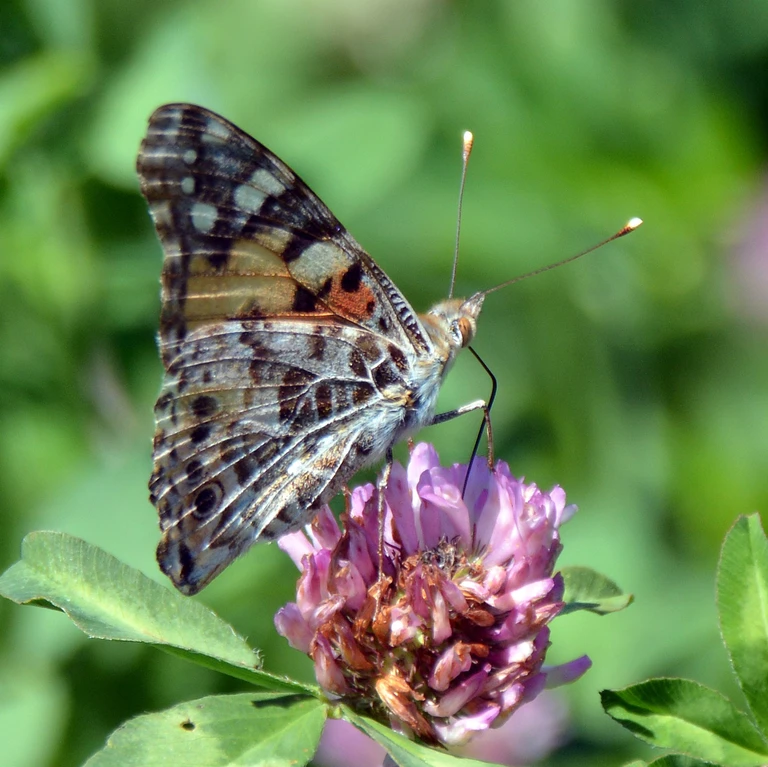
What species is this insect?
Vanessa cardui
